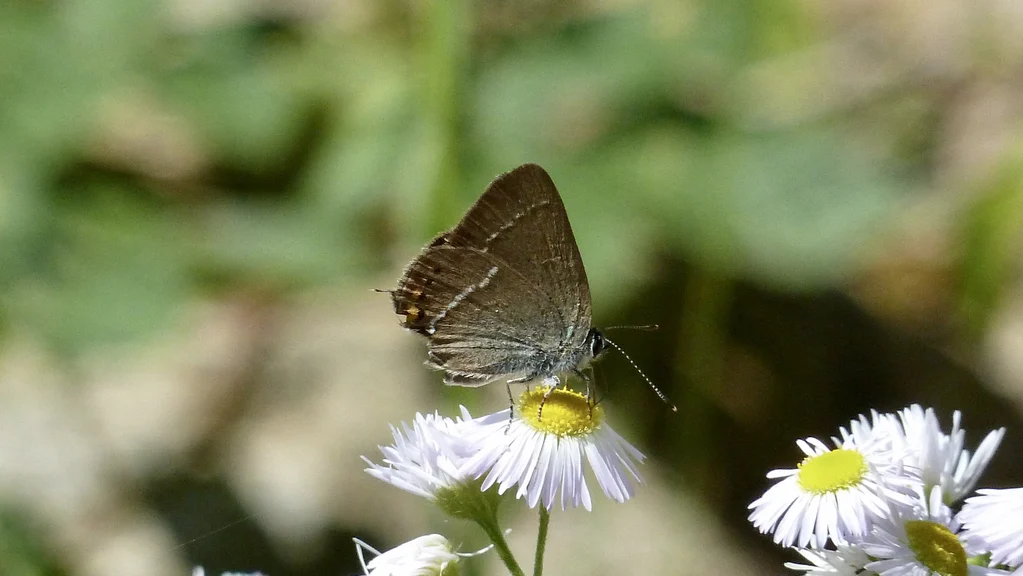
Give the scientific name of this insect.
Satyrium spini (also Tuttiola spini)
